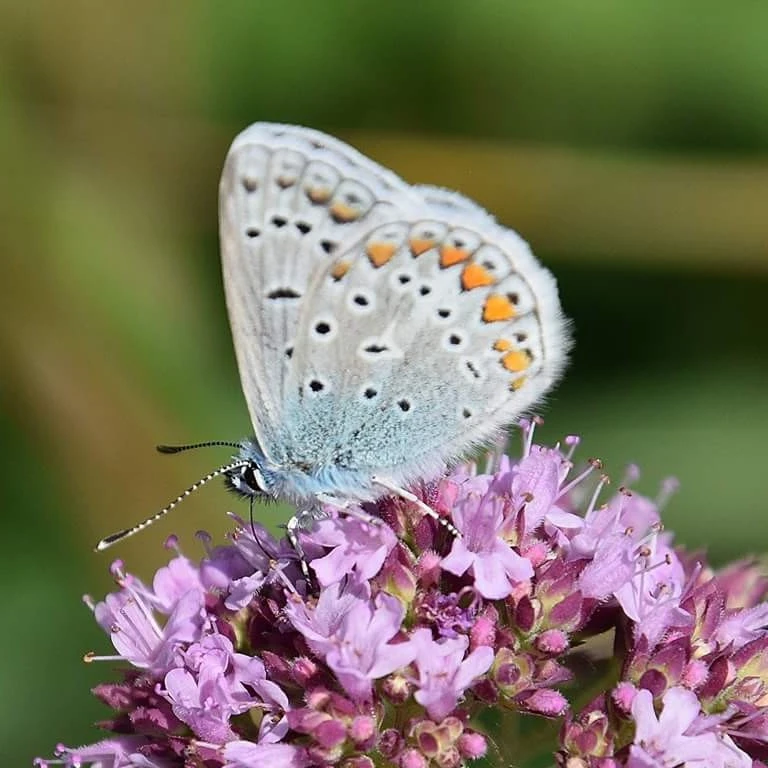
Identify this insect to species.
Polyommatus icarus
